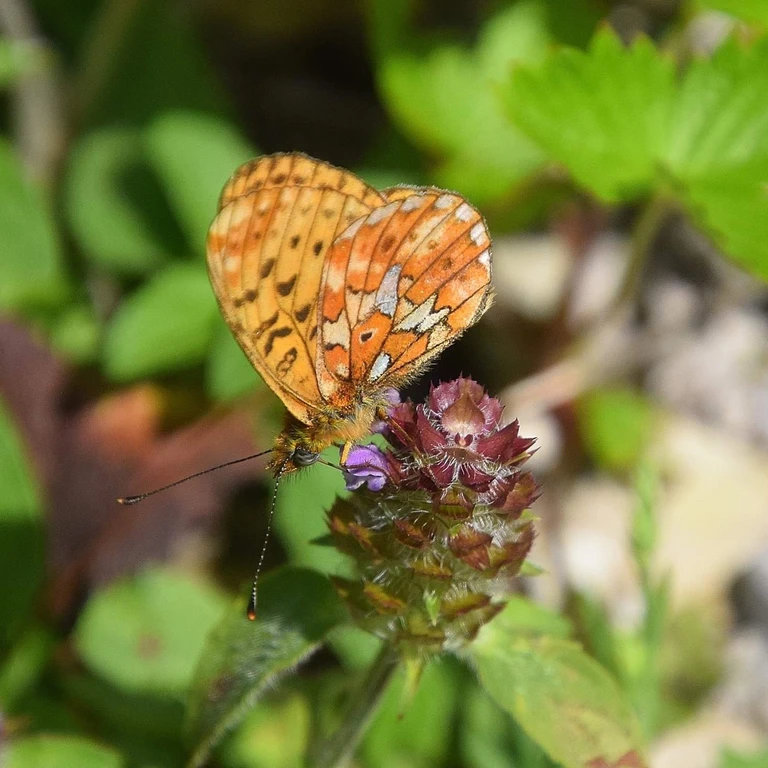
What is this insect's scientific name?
Boloria euphrosyne (also Clossiana euphrosyne)
